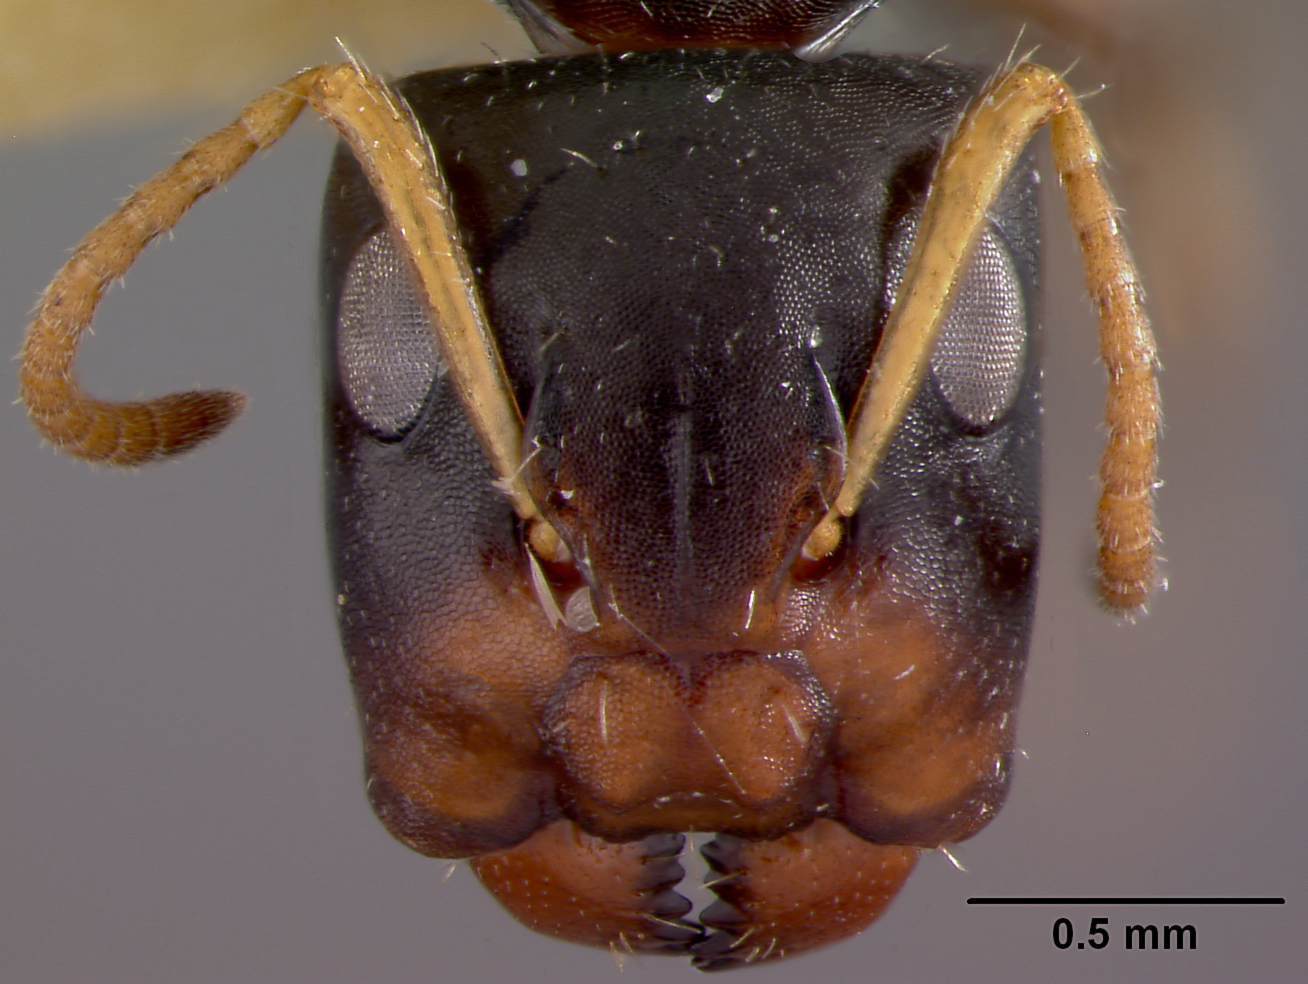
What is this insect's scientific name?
Camponotus quadrilaterus
